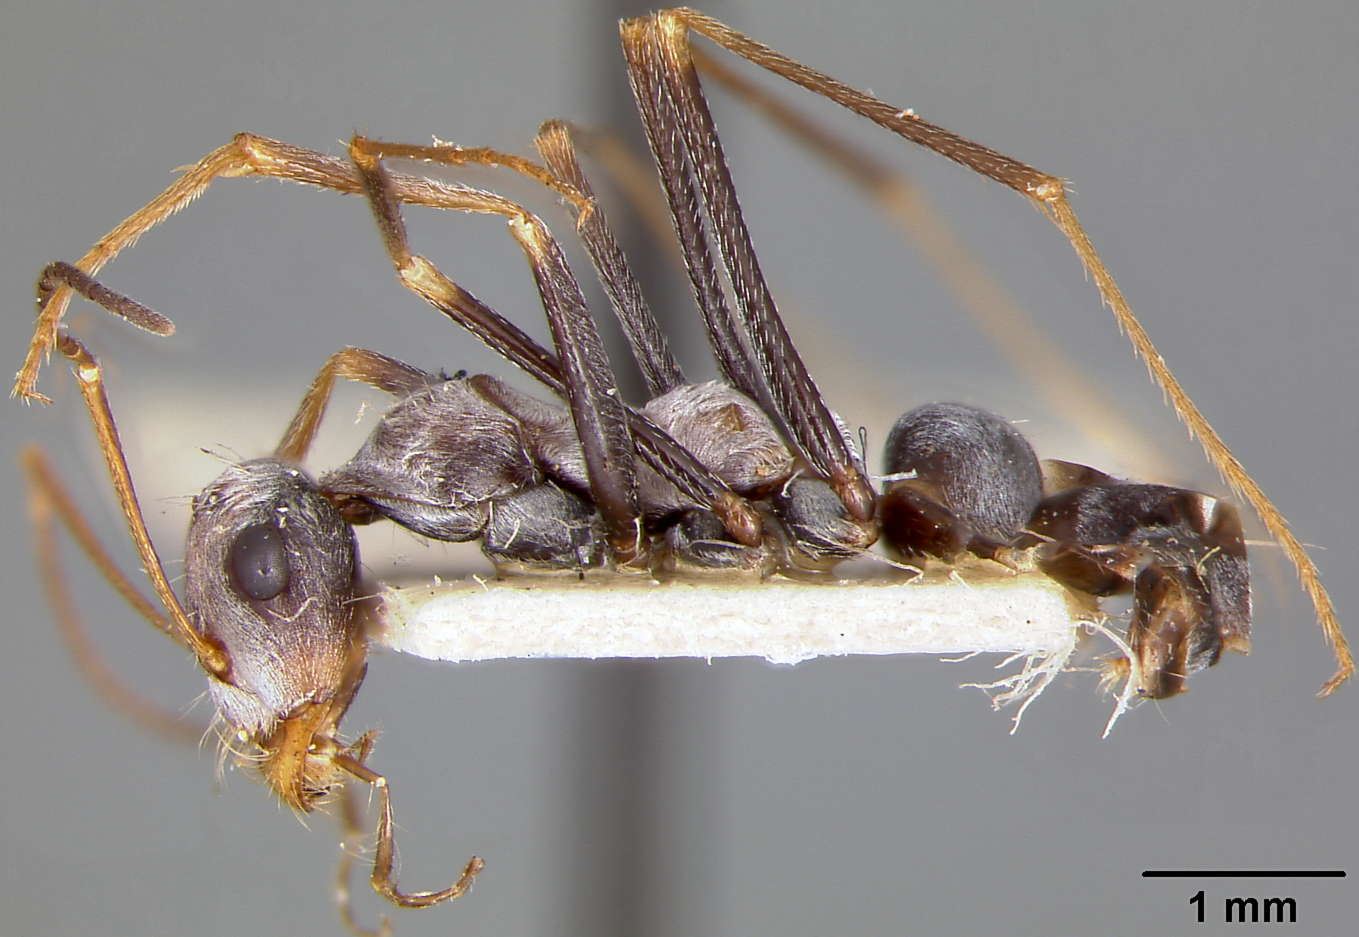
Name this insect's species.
Cataglyphis bombycina
